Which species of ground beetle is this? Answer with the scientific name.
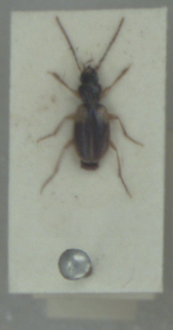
Badister sodalis
